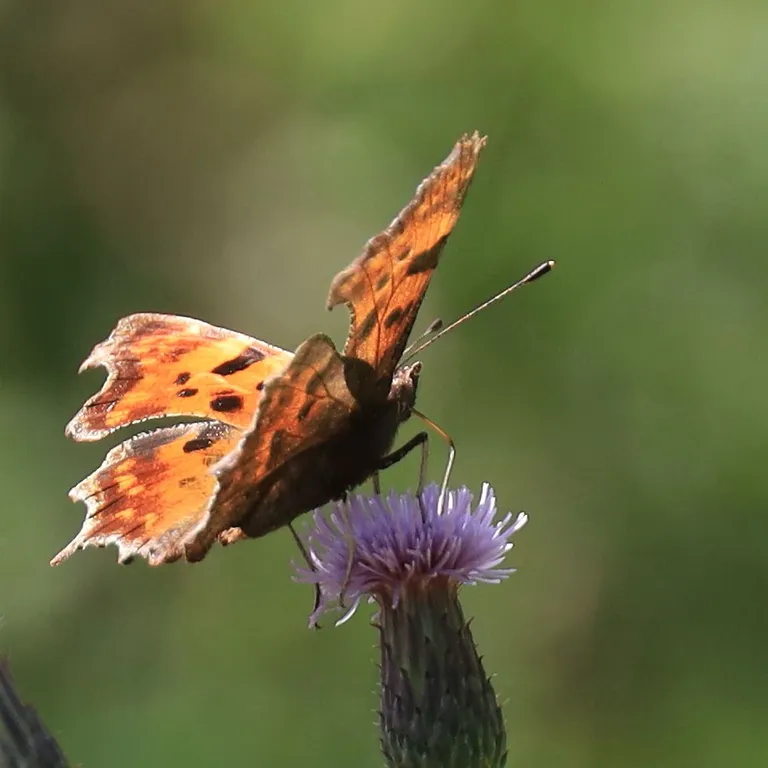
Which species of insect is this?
Polygonia c-album
